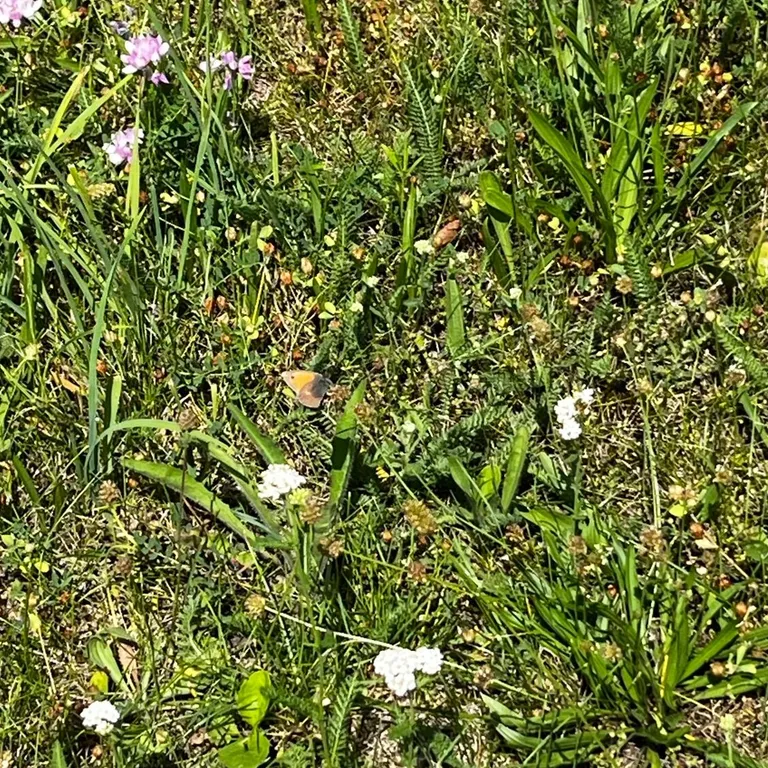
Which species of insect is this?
Coenonympha pamphilus
